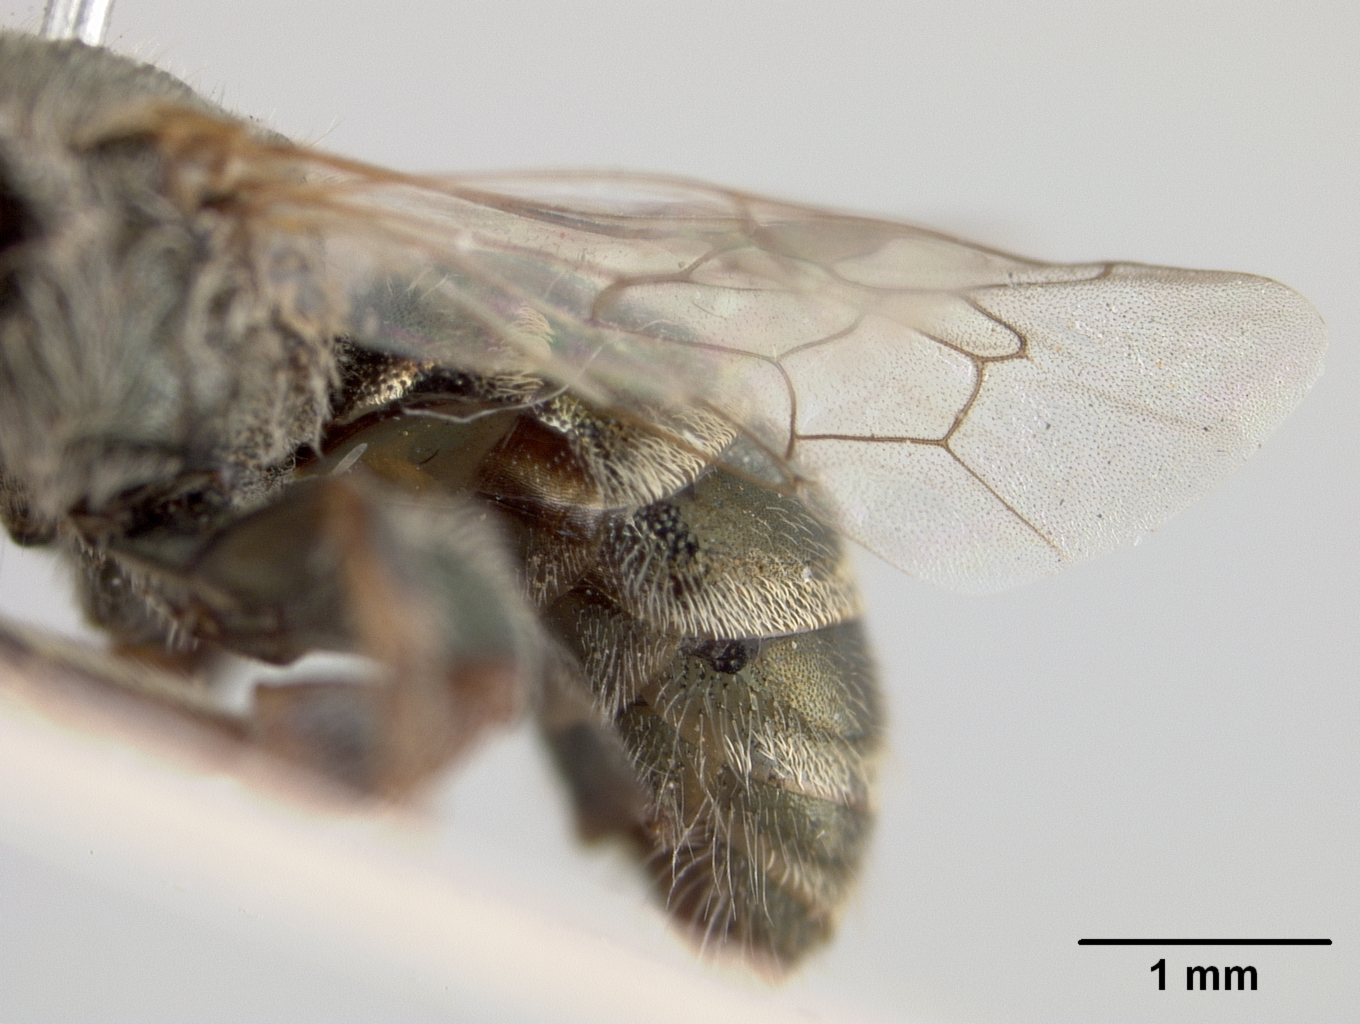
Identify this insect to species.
Nomia hippophila
